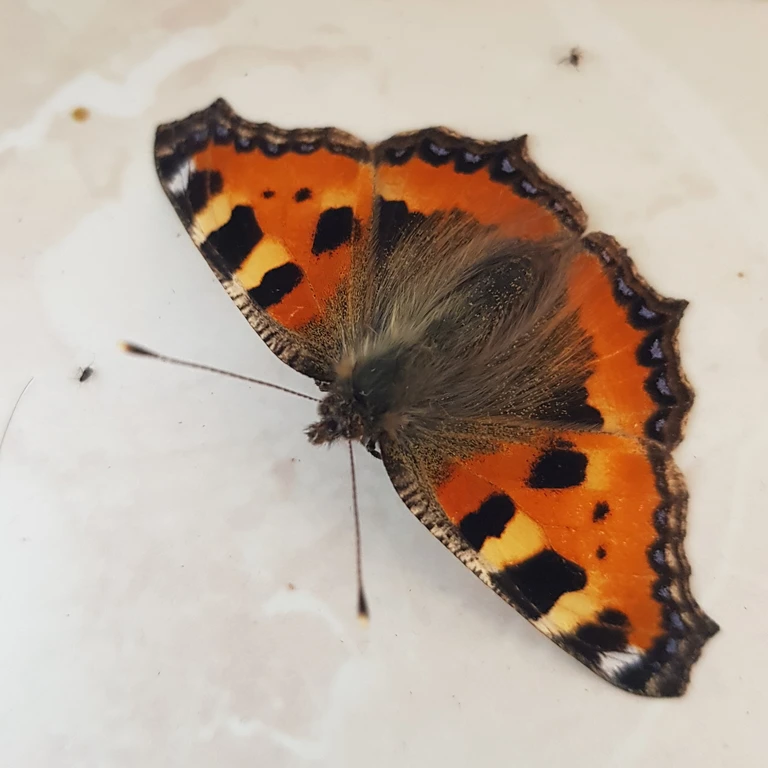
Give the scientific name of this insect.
Aglais urticae
